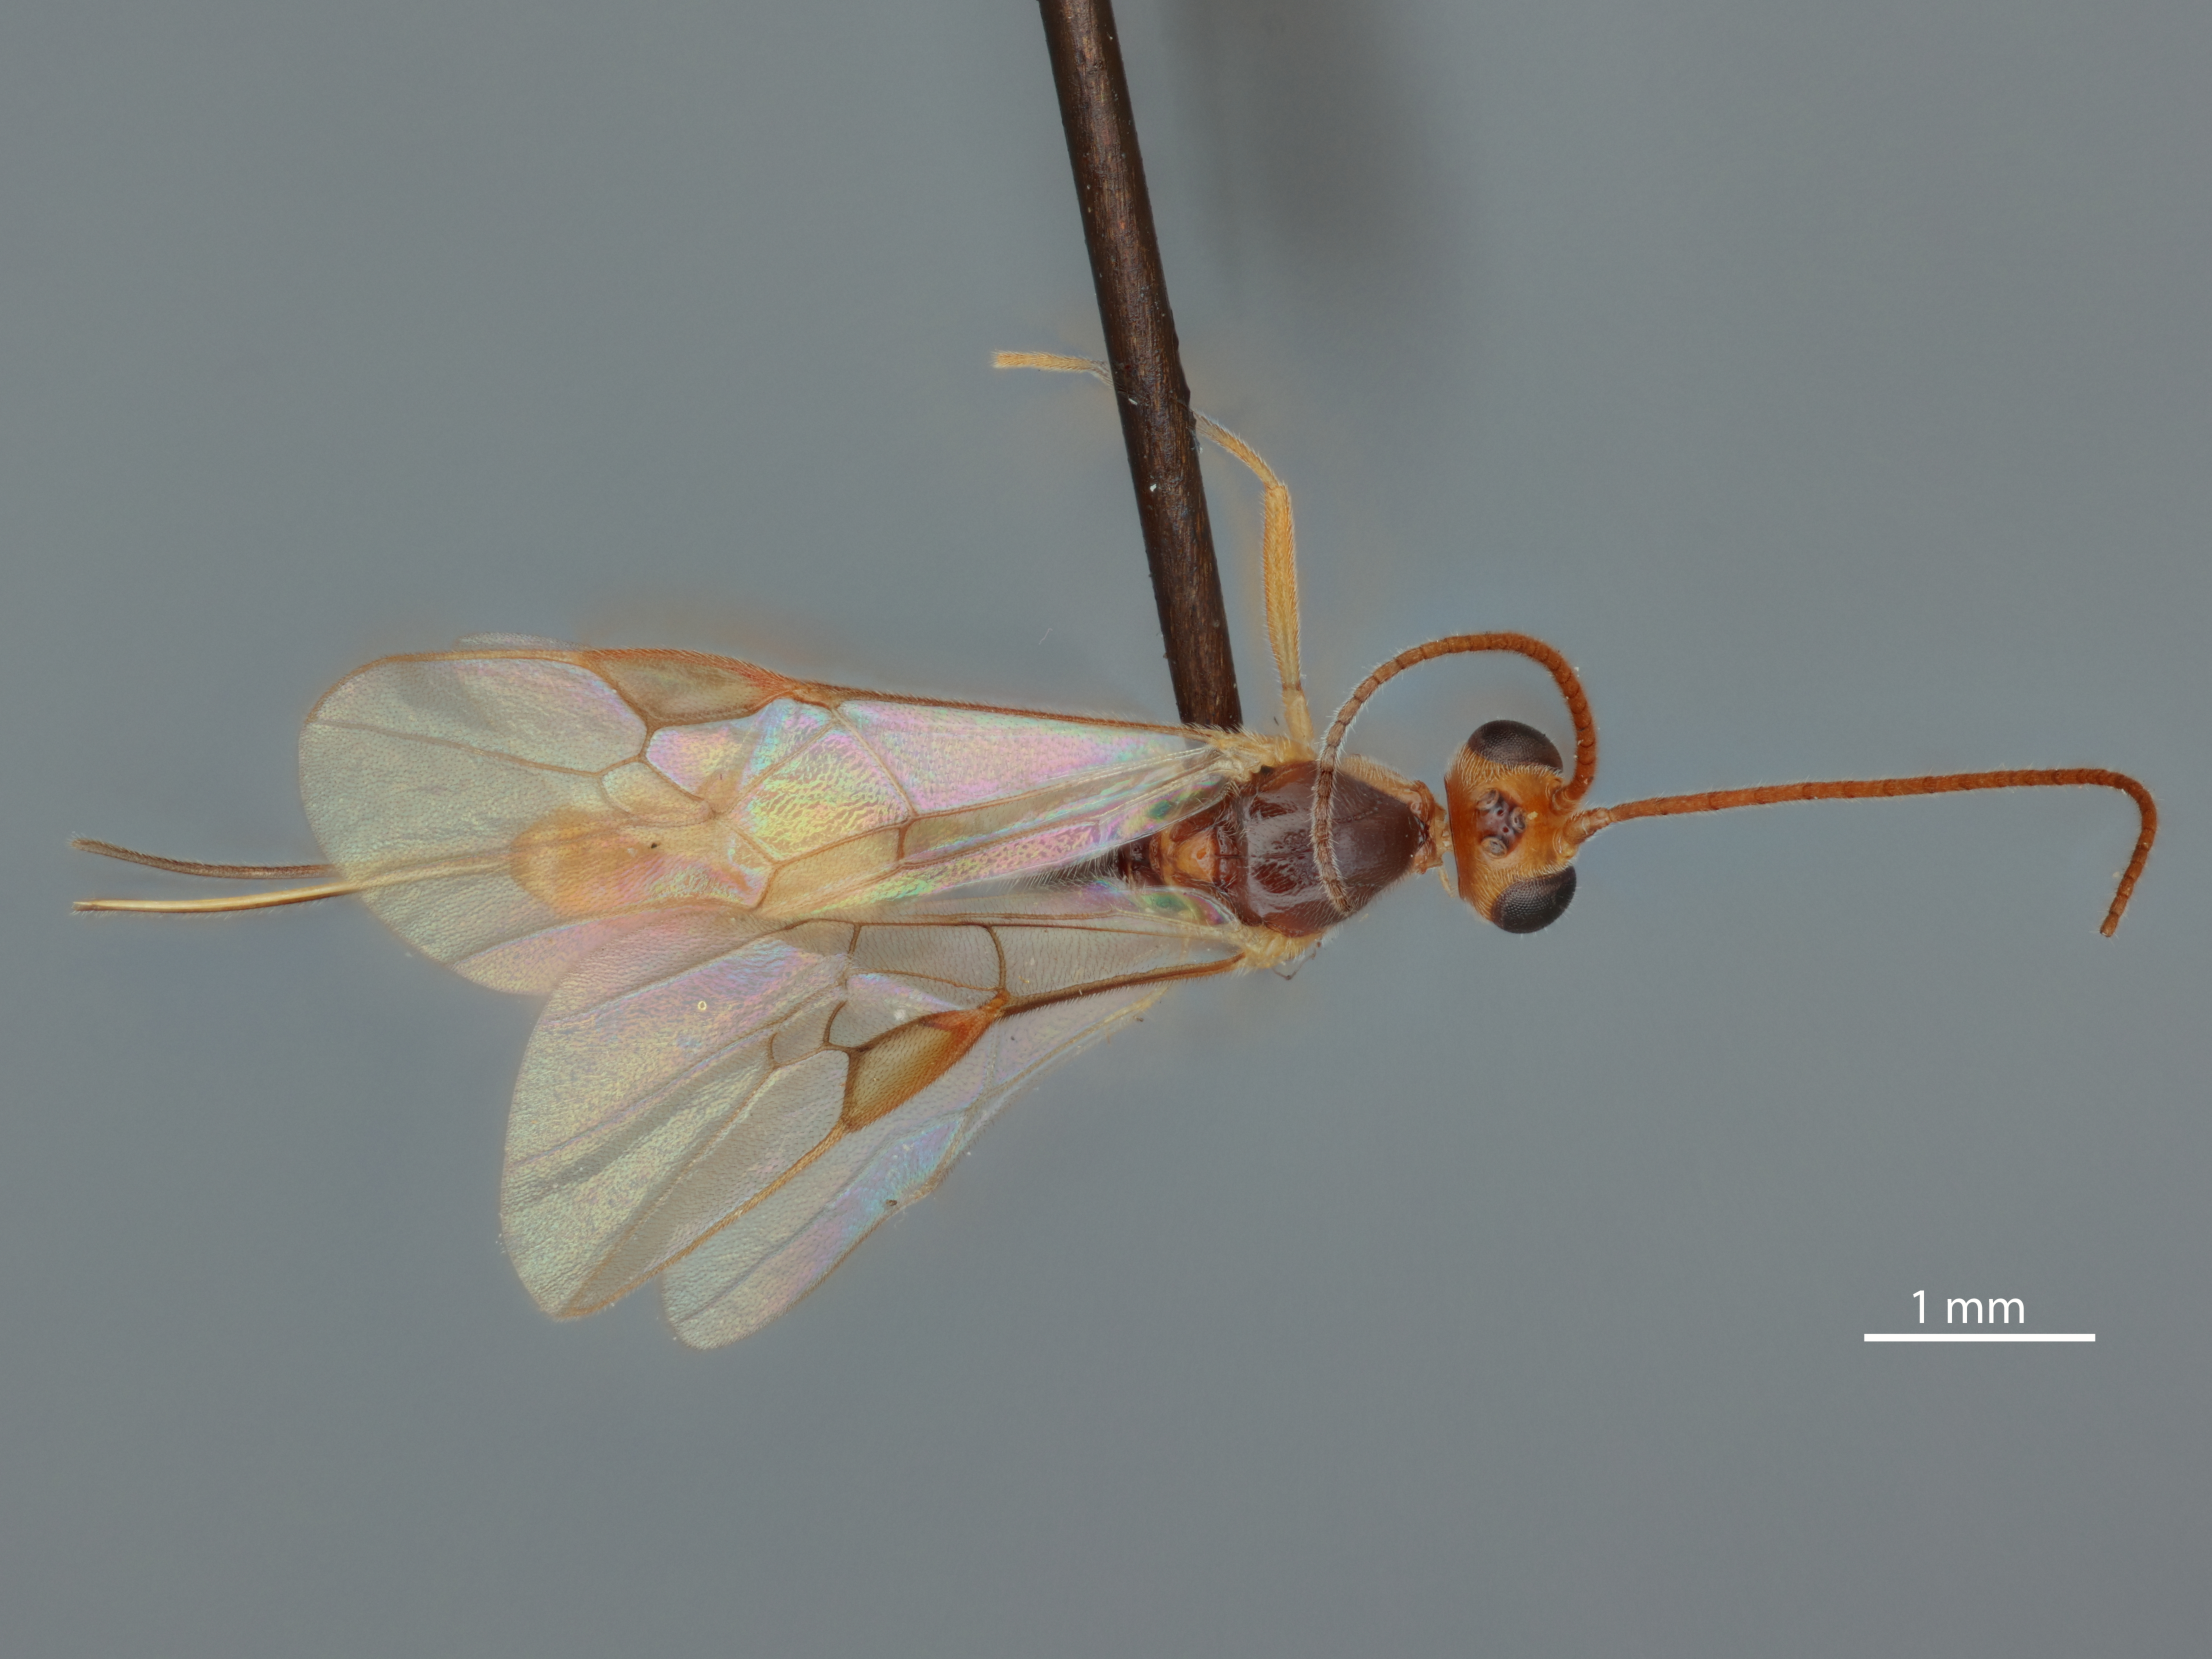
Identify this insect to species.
Meteorus argyrotaeniae
